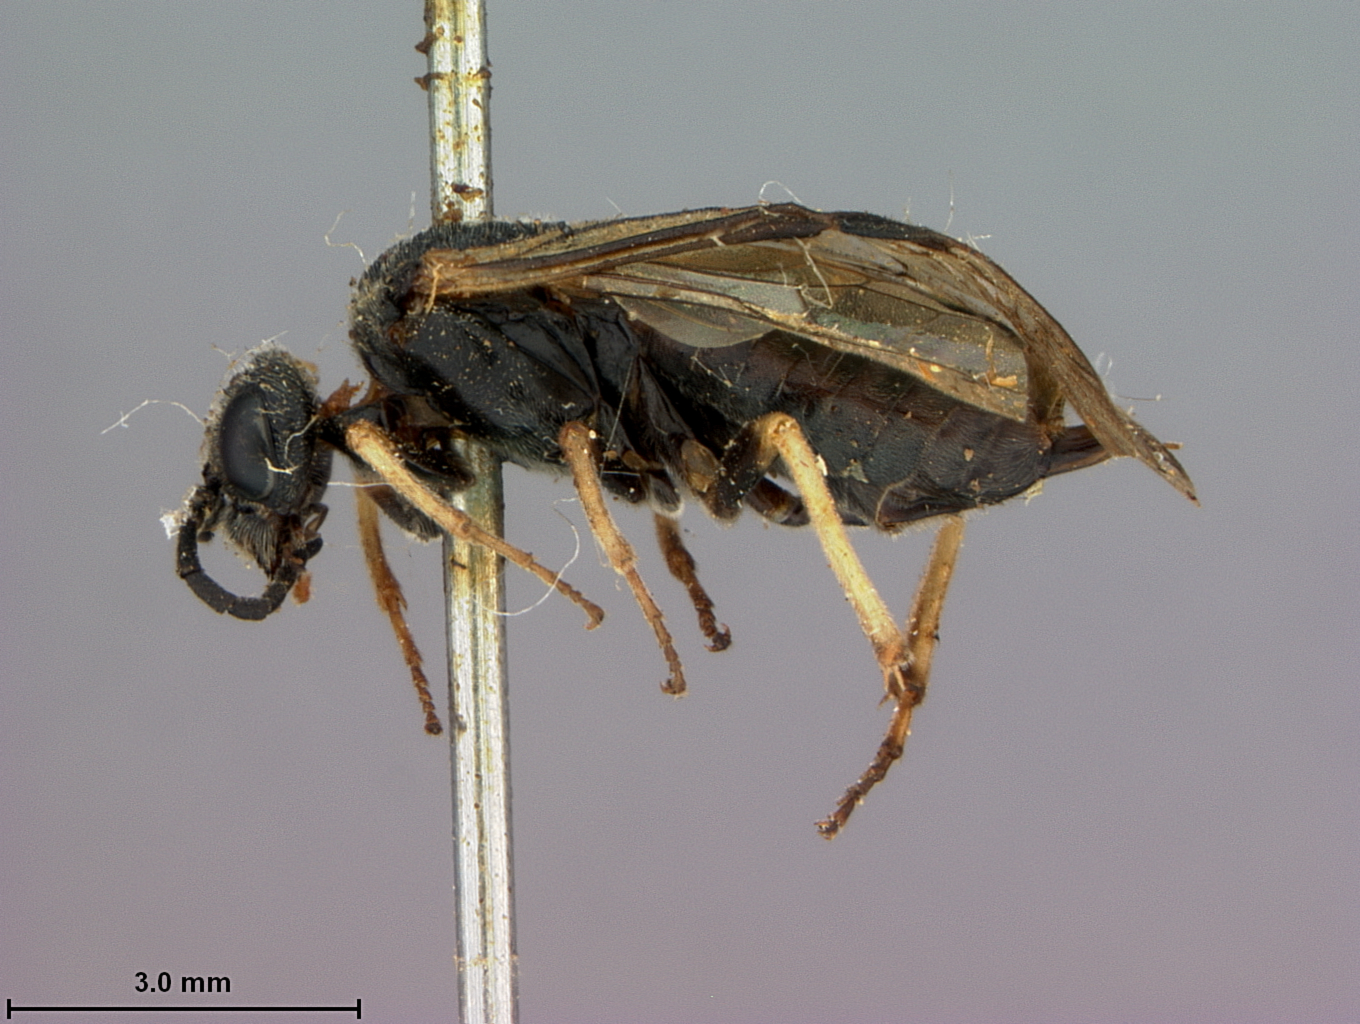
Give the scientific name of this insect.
Neocharactus californicus (also Paracharactus californicus)
